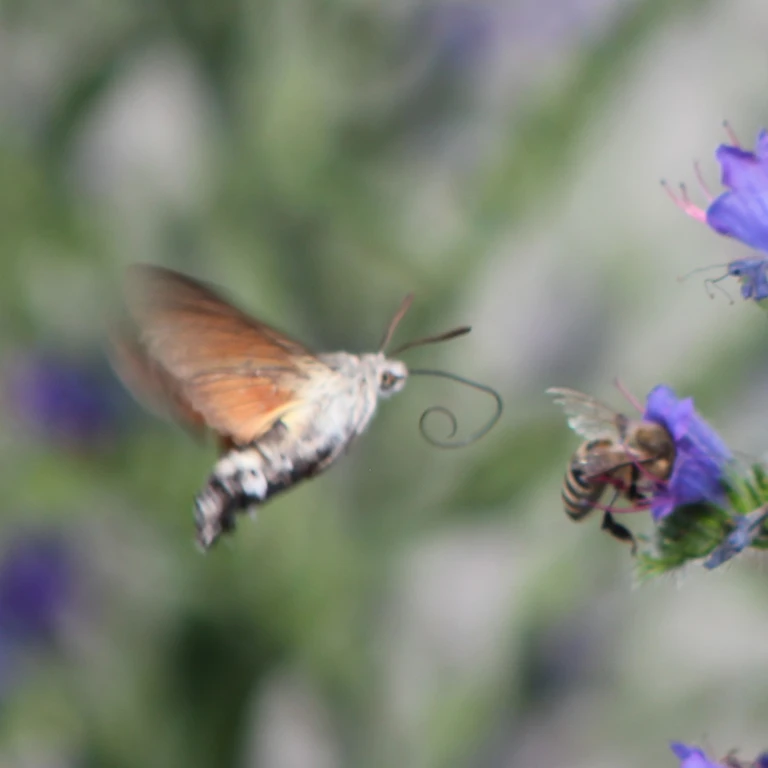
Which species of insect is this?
Macroglossum stellatarum
